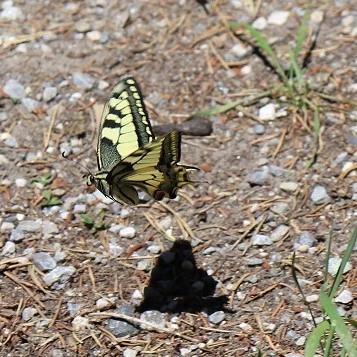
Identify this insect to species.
Papilio machaon
